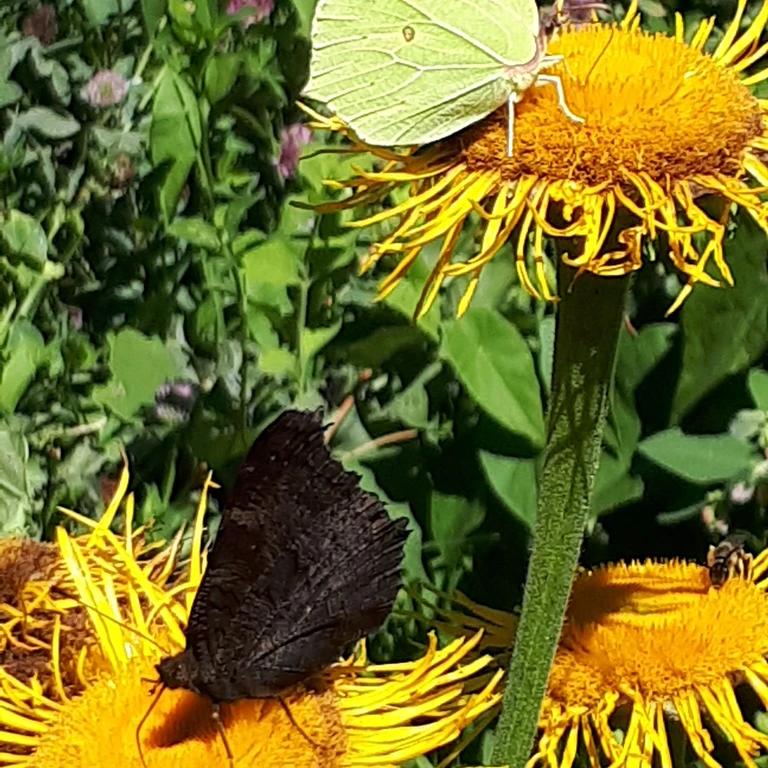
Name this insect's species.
Aglais io
